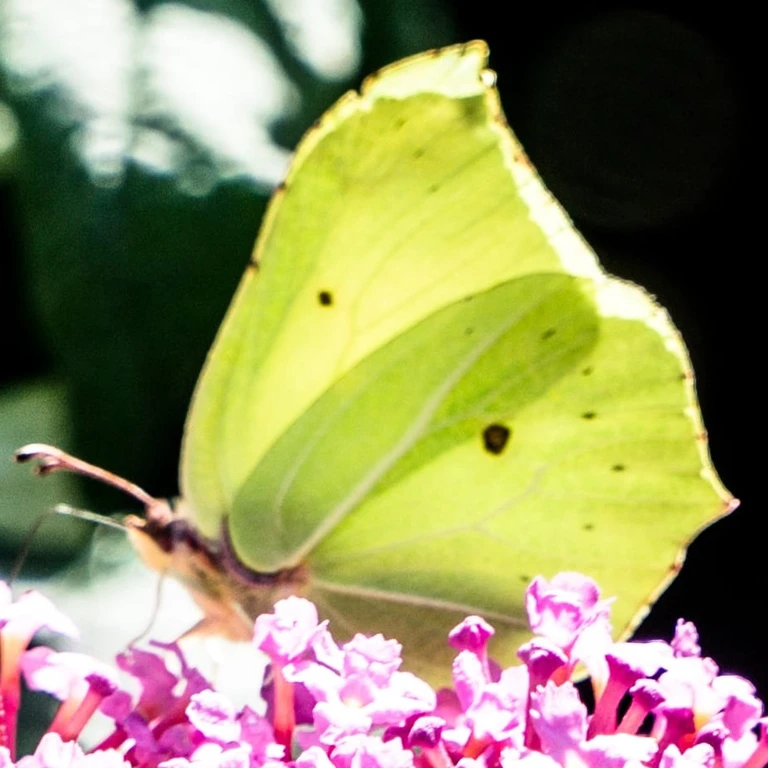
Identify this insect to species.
Gonepteryx rhamni
